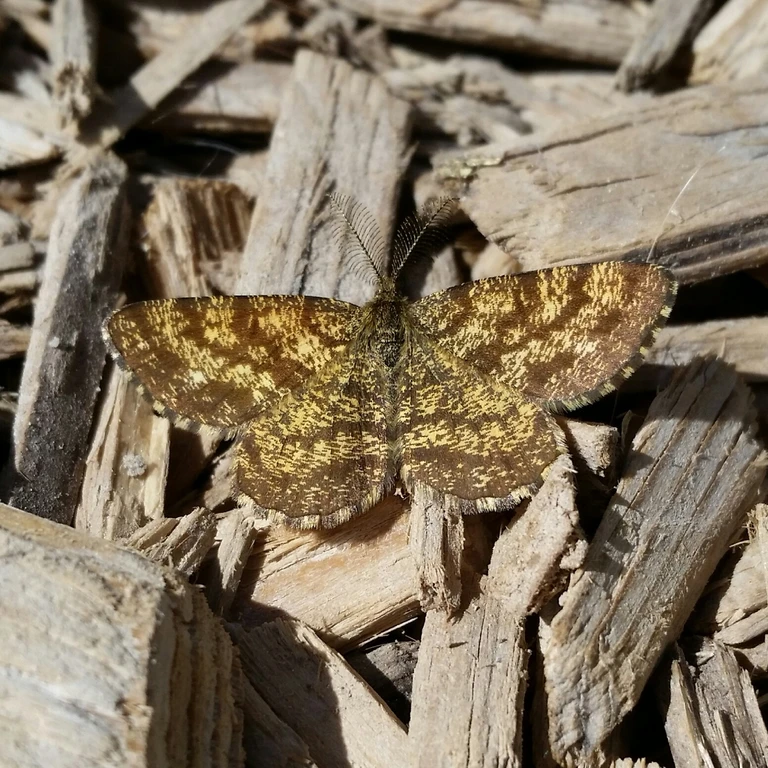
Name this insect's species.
Ematurga atomaria
